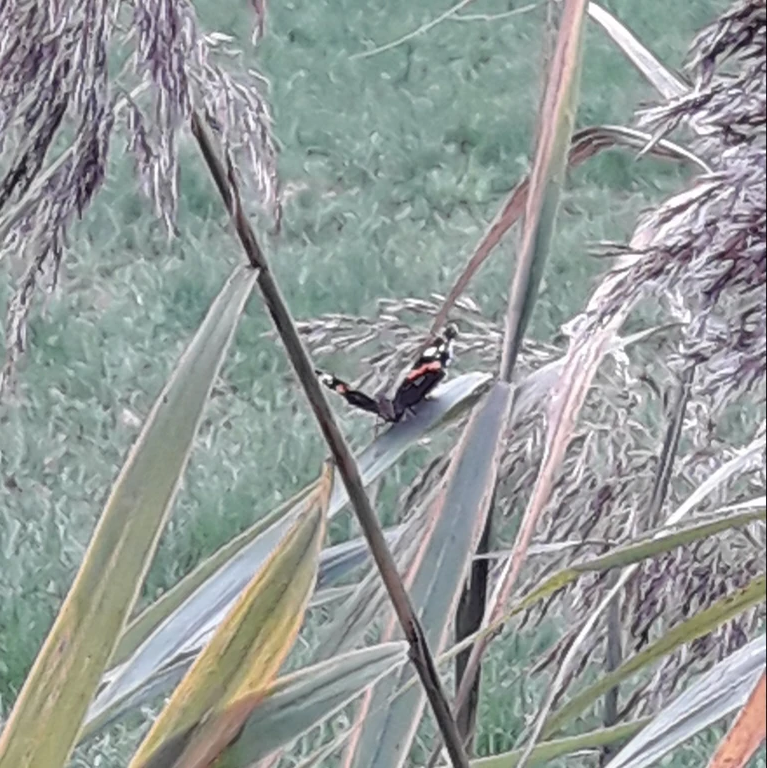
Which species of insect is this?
Vanessa atalanta
